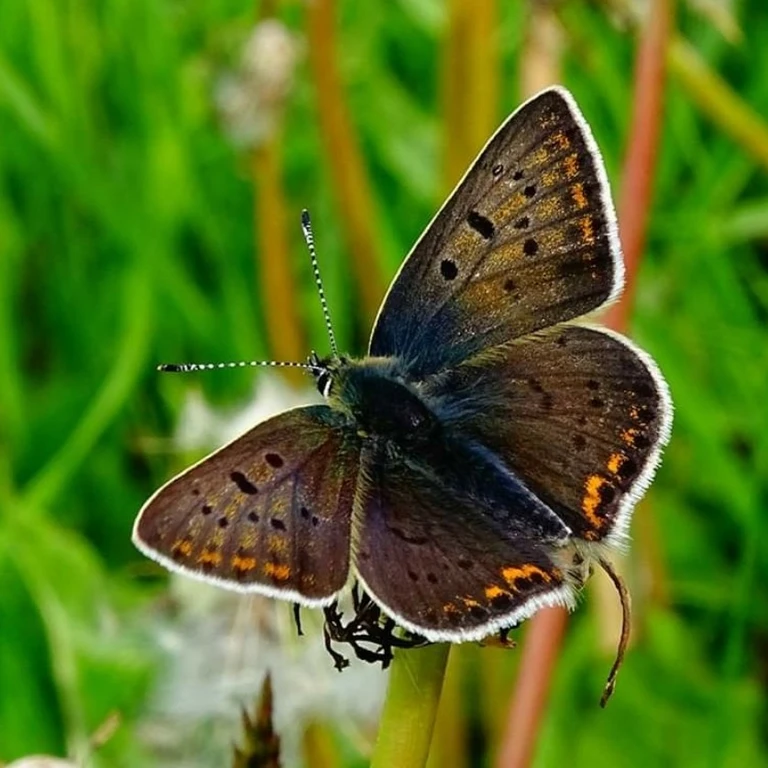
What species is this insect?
Lycaena tityrus (also Loweia tityrus)
